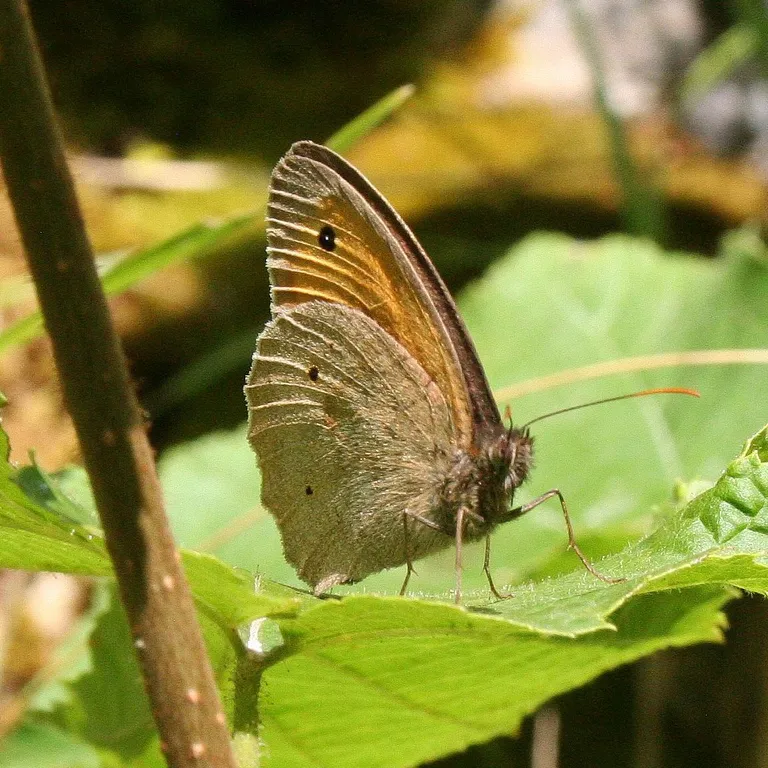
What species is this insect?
Maniola jurtina
